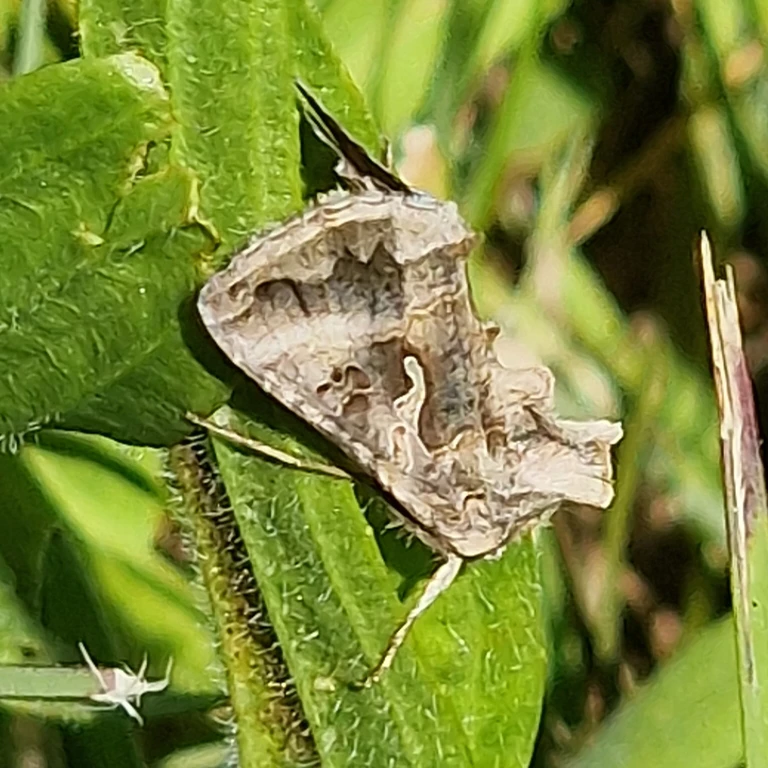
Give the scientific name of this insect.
Autographa gamma
